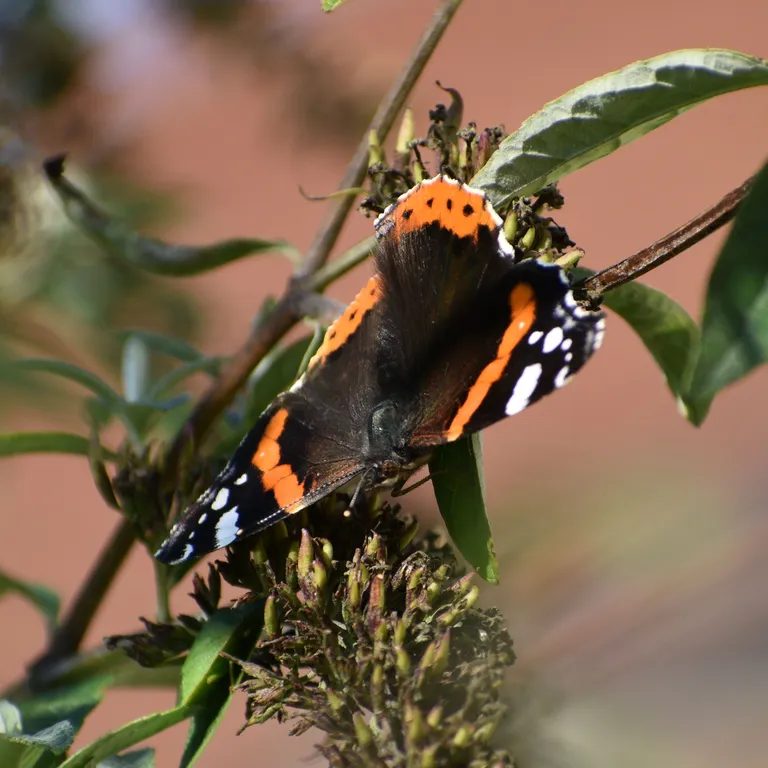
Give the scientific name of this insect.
Vanessa atalanta
